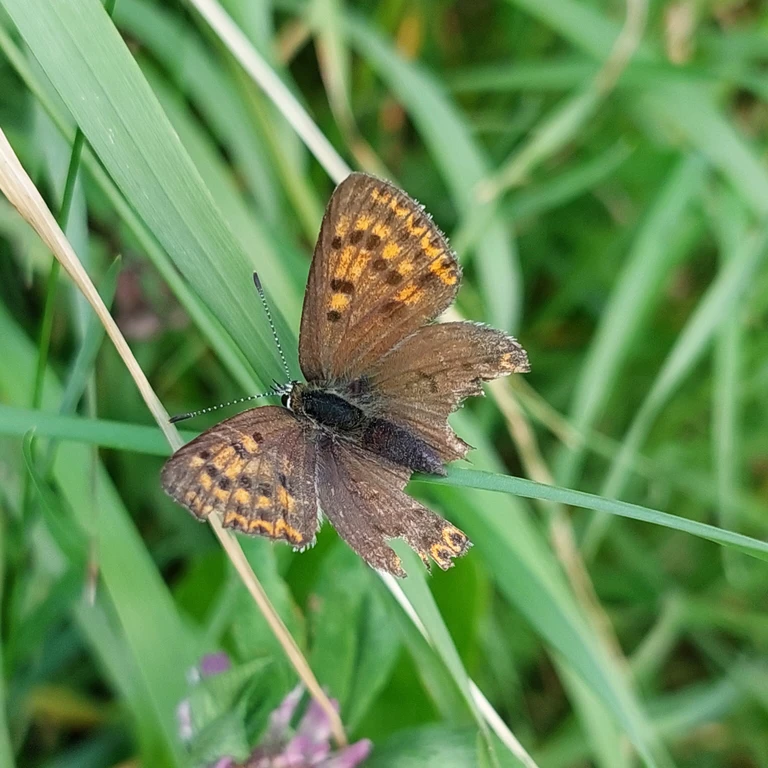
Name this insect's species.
Lycaena tityrus (also Loweia tityrus)
